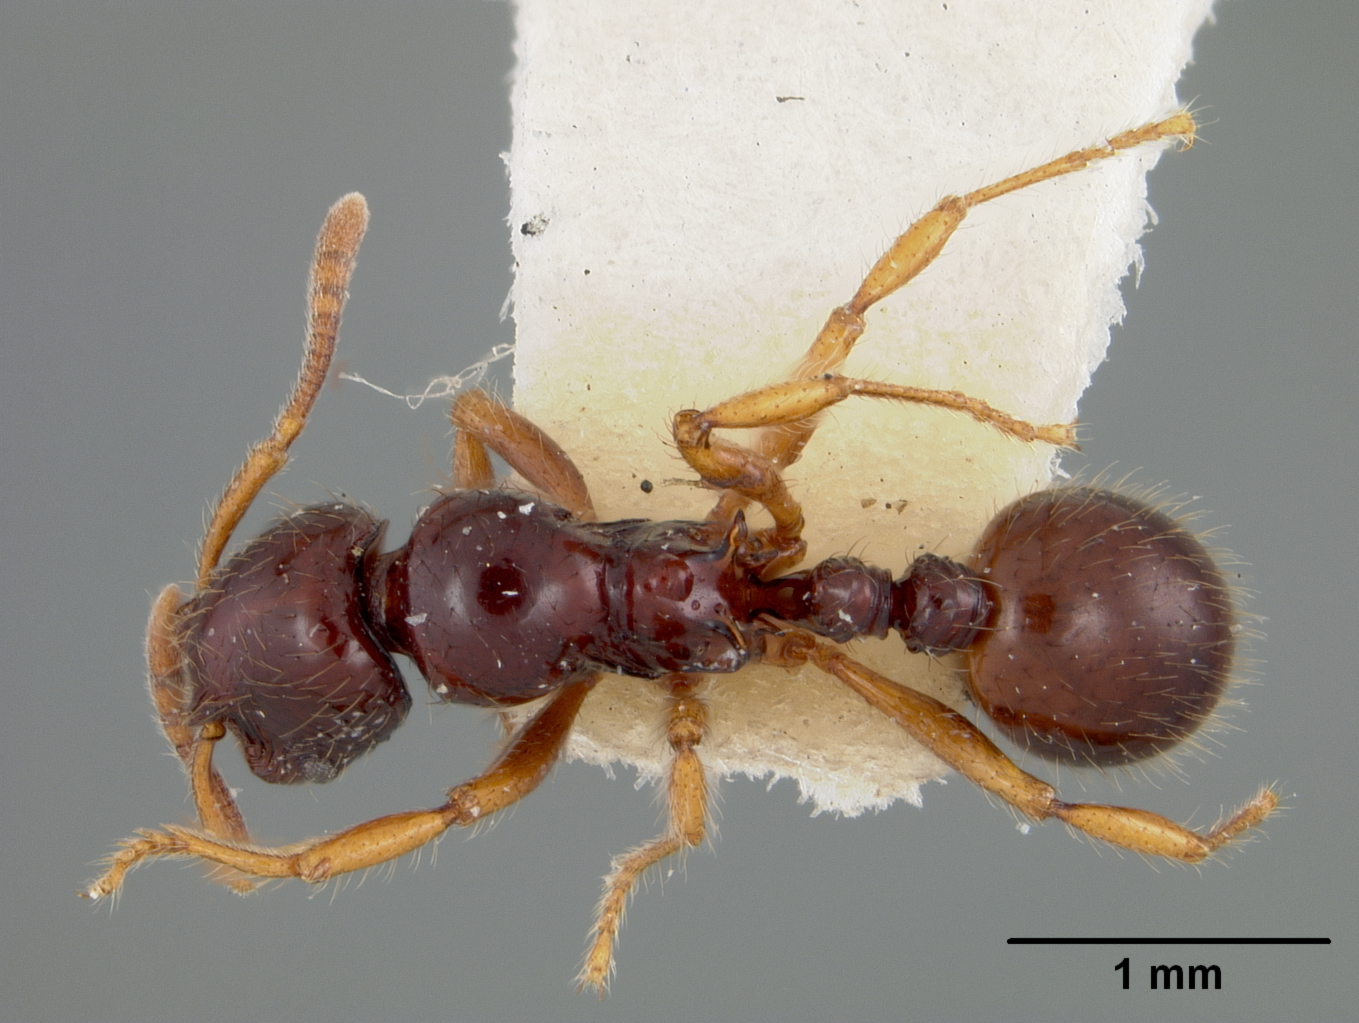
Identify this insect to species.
Rogeria tortuosa
